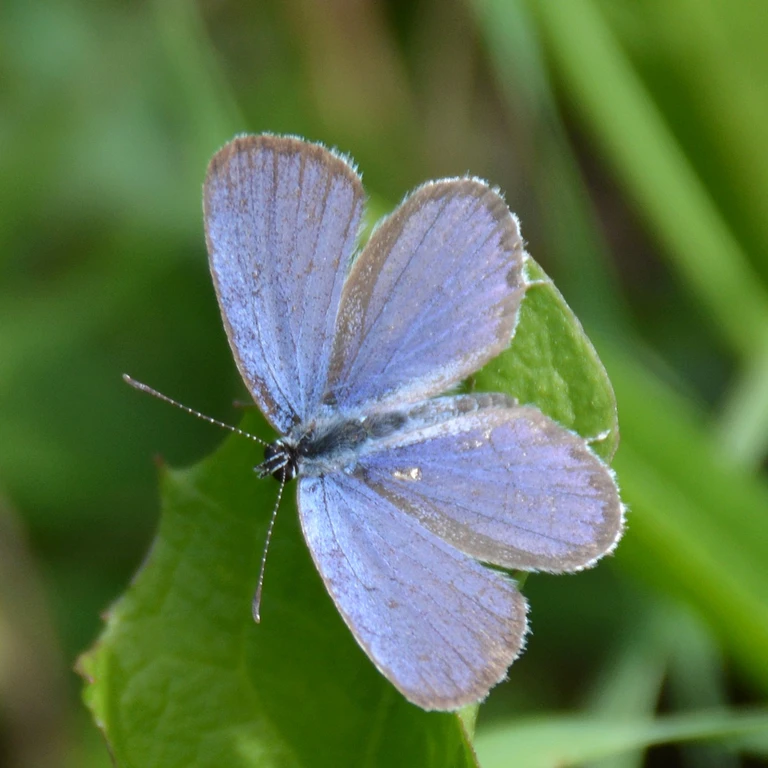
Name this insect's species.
Cupido argiades (also Elkalyce argiades)
